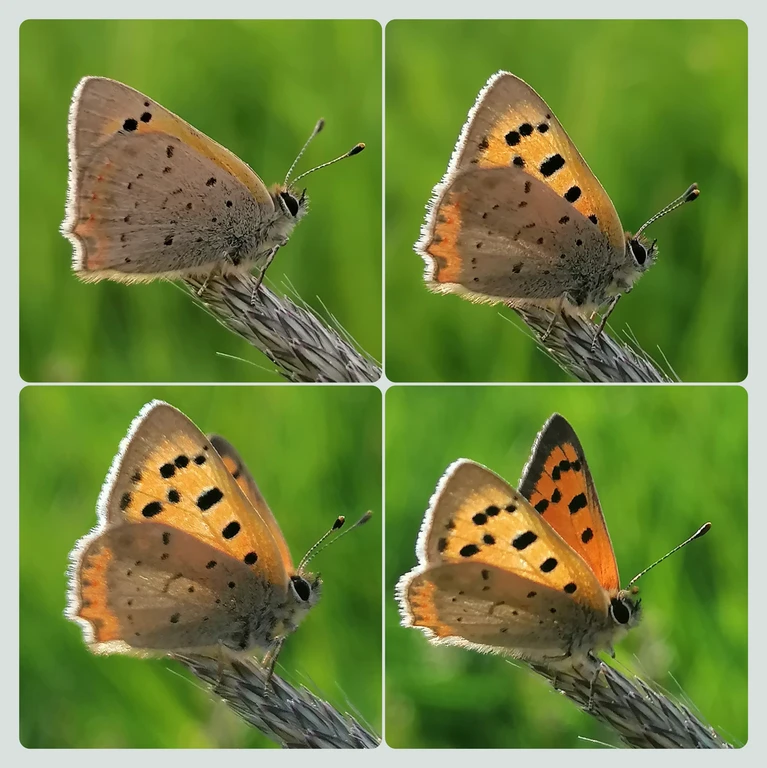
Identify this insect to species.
Lycaena phlaeas
